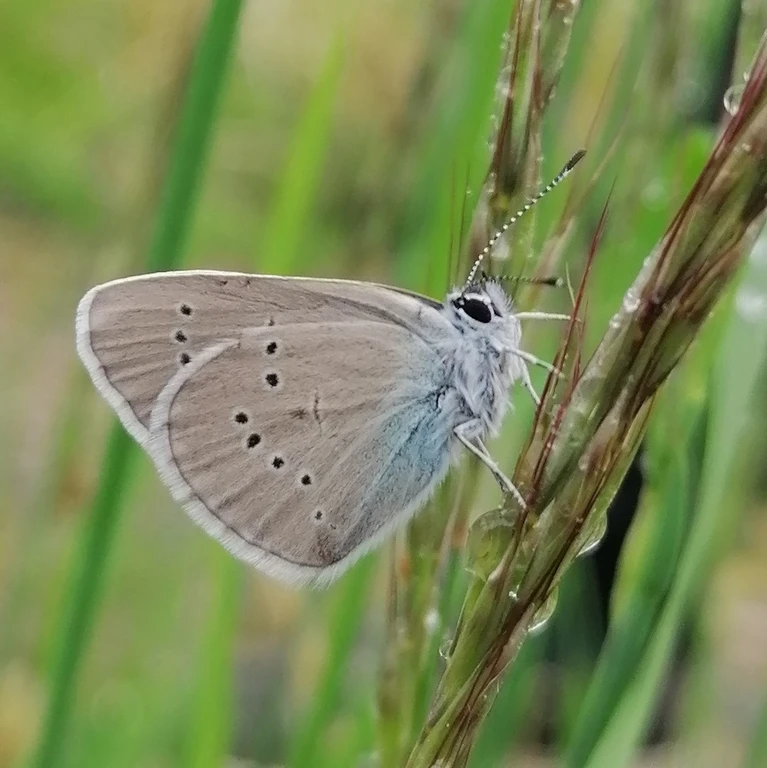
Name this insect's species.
Cyaniris semiargus
